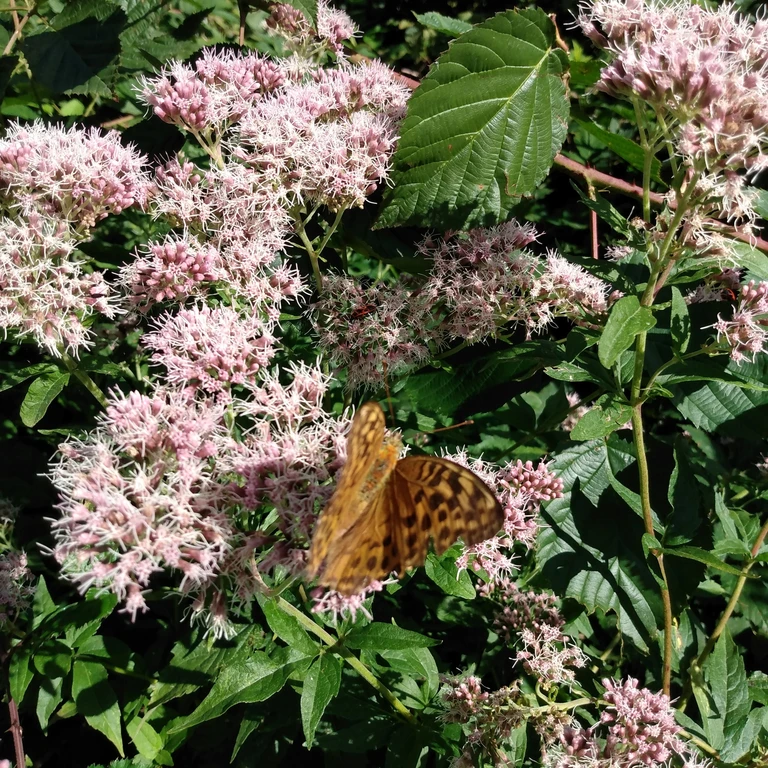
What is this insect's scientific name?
Argynnis paphia
